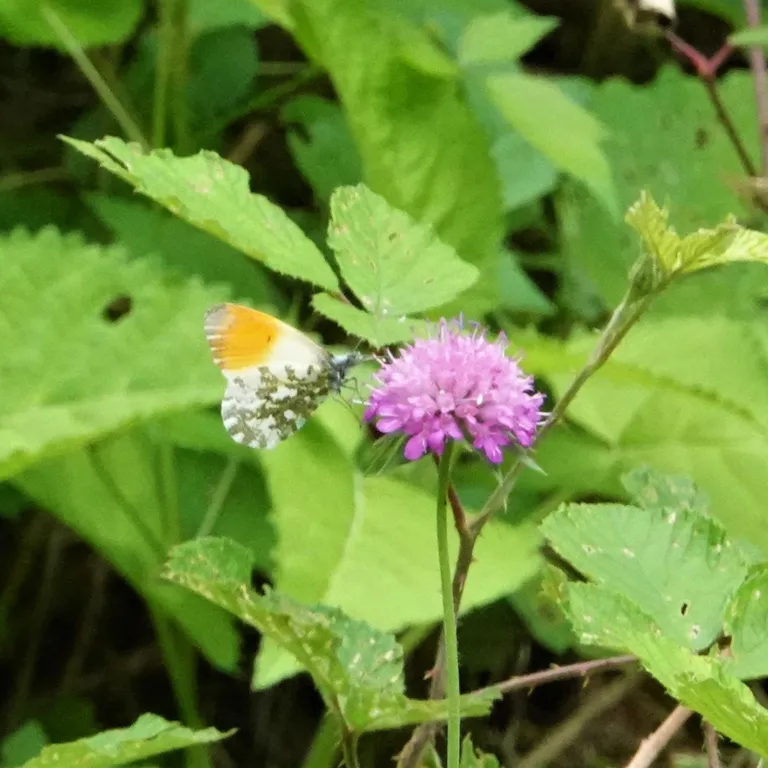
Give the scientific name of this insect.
Anthocharis cardamines
